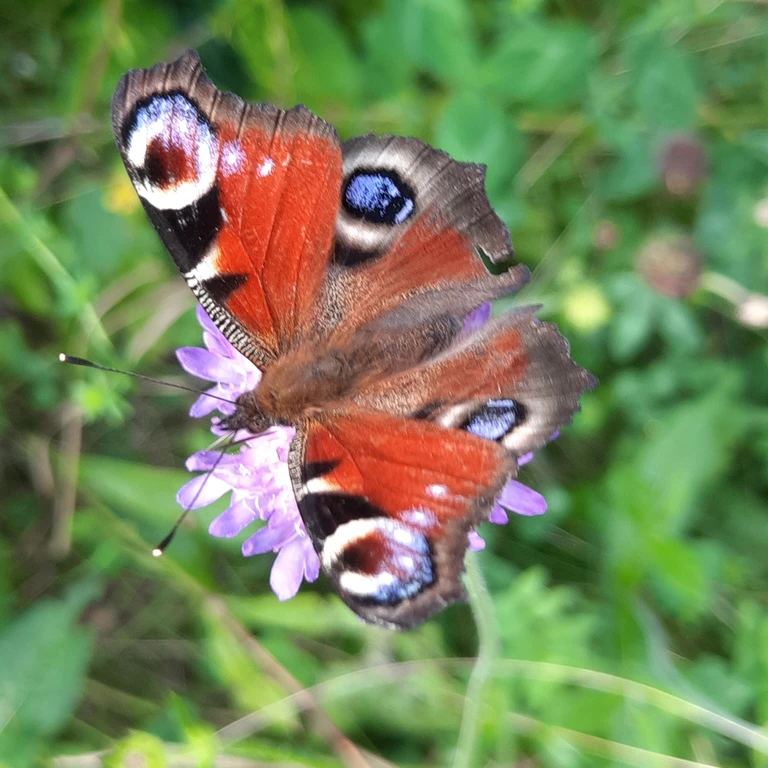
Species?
Aglais io
